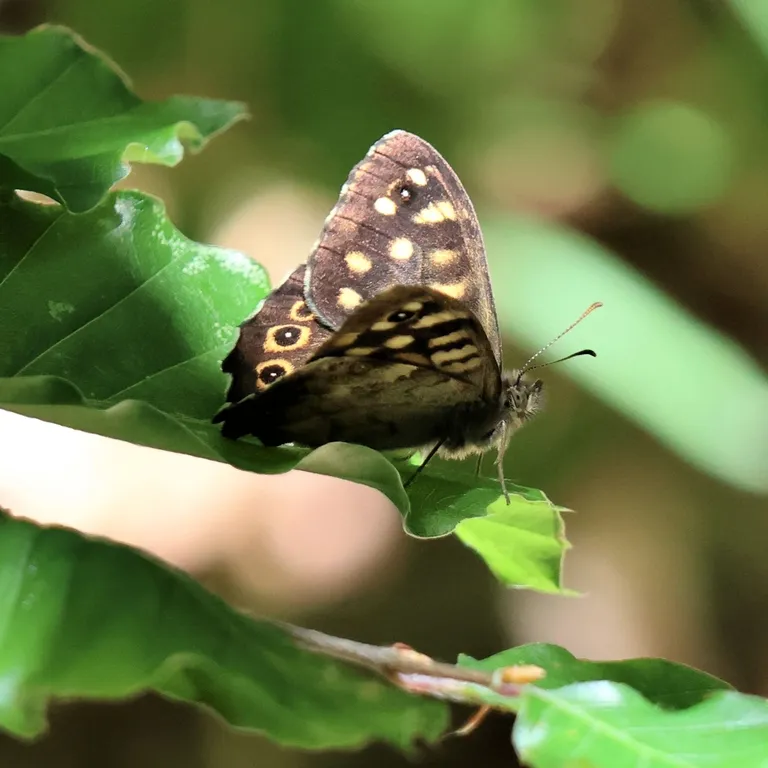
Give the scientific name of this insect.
Pararge aegeria
